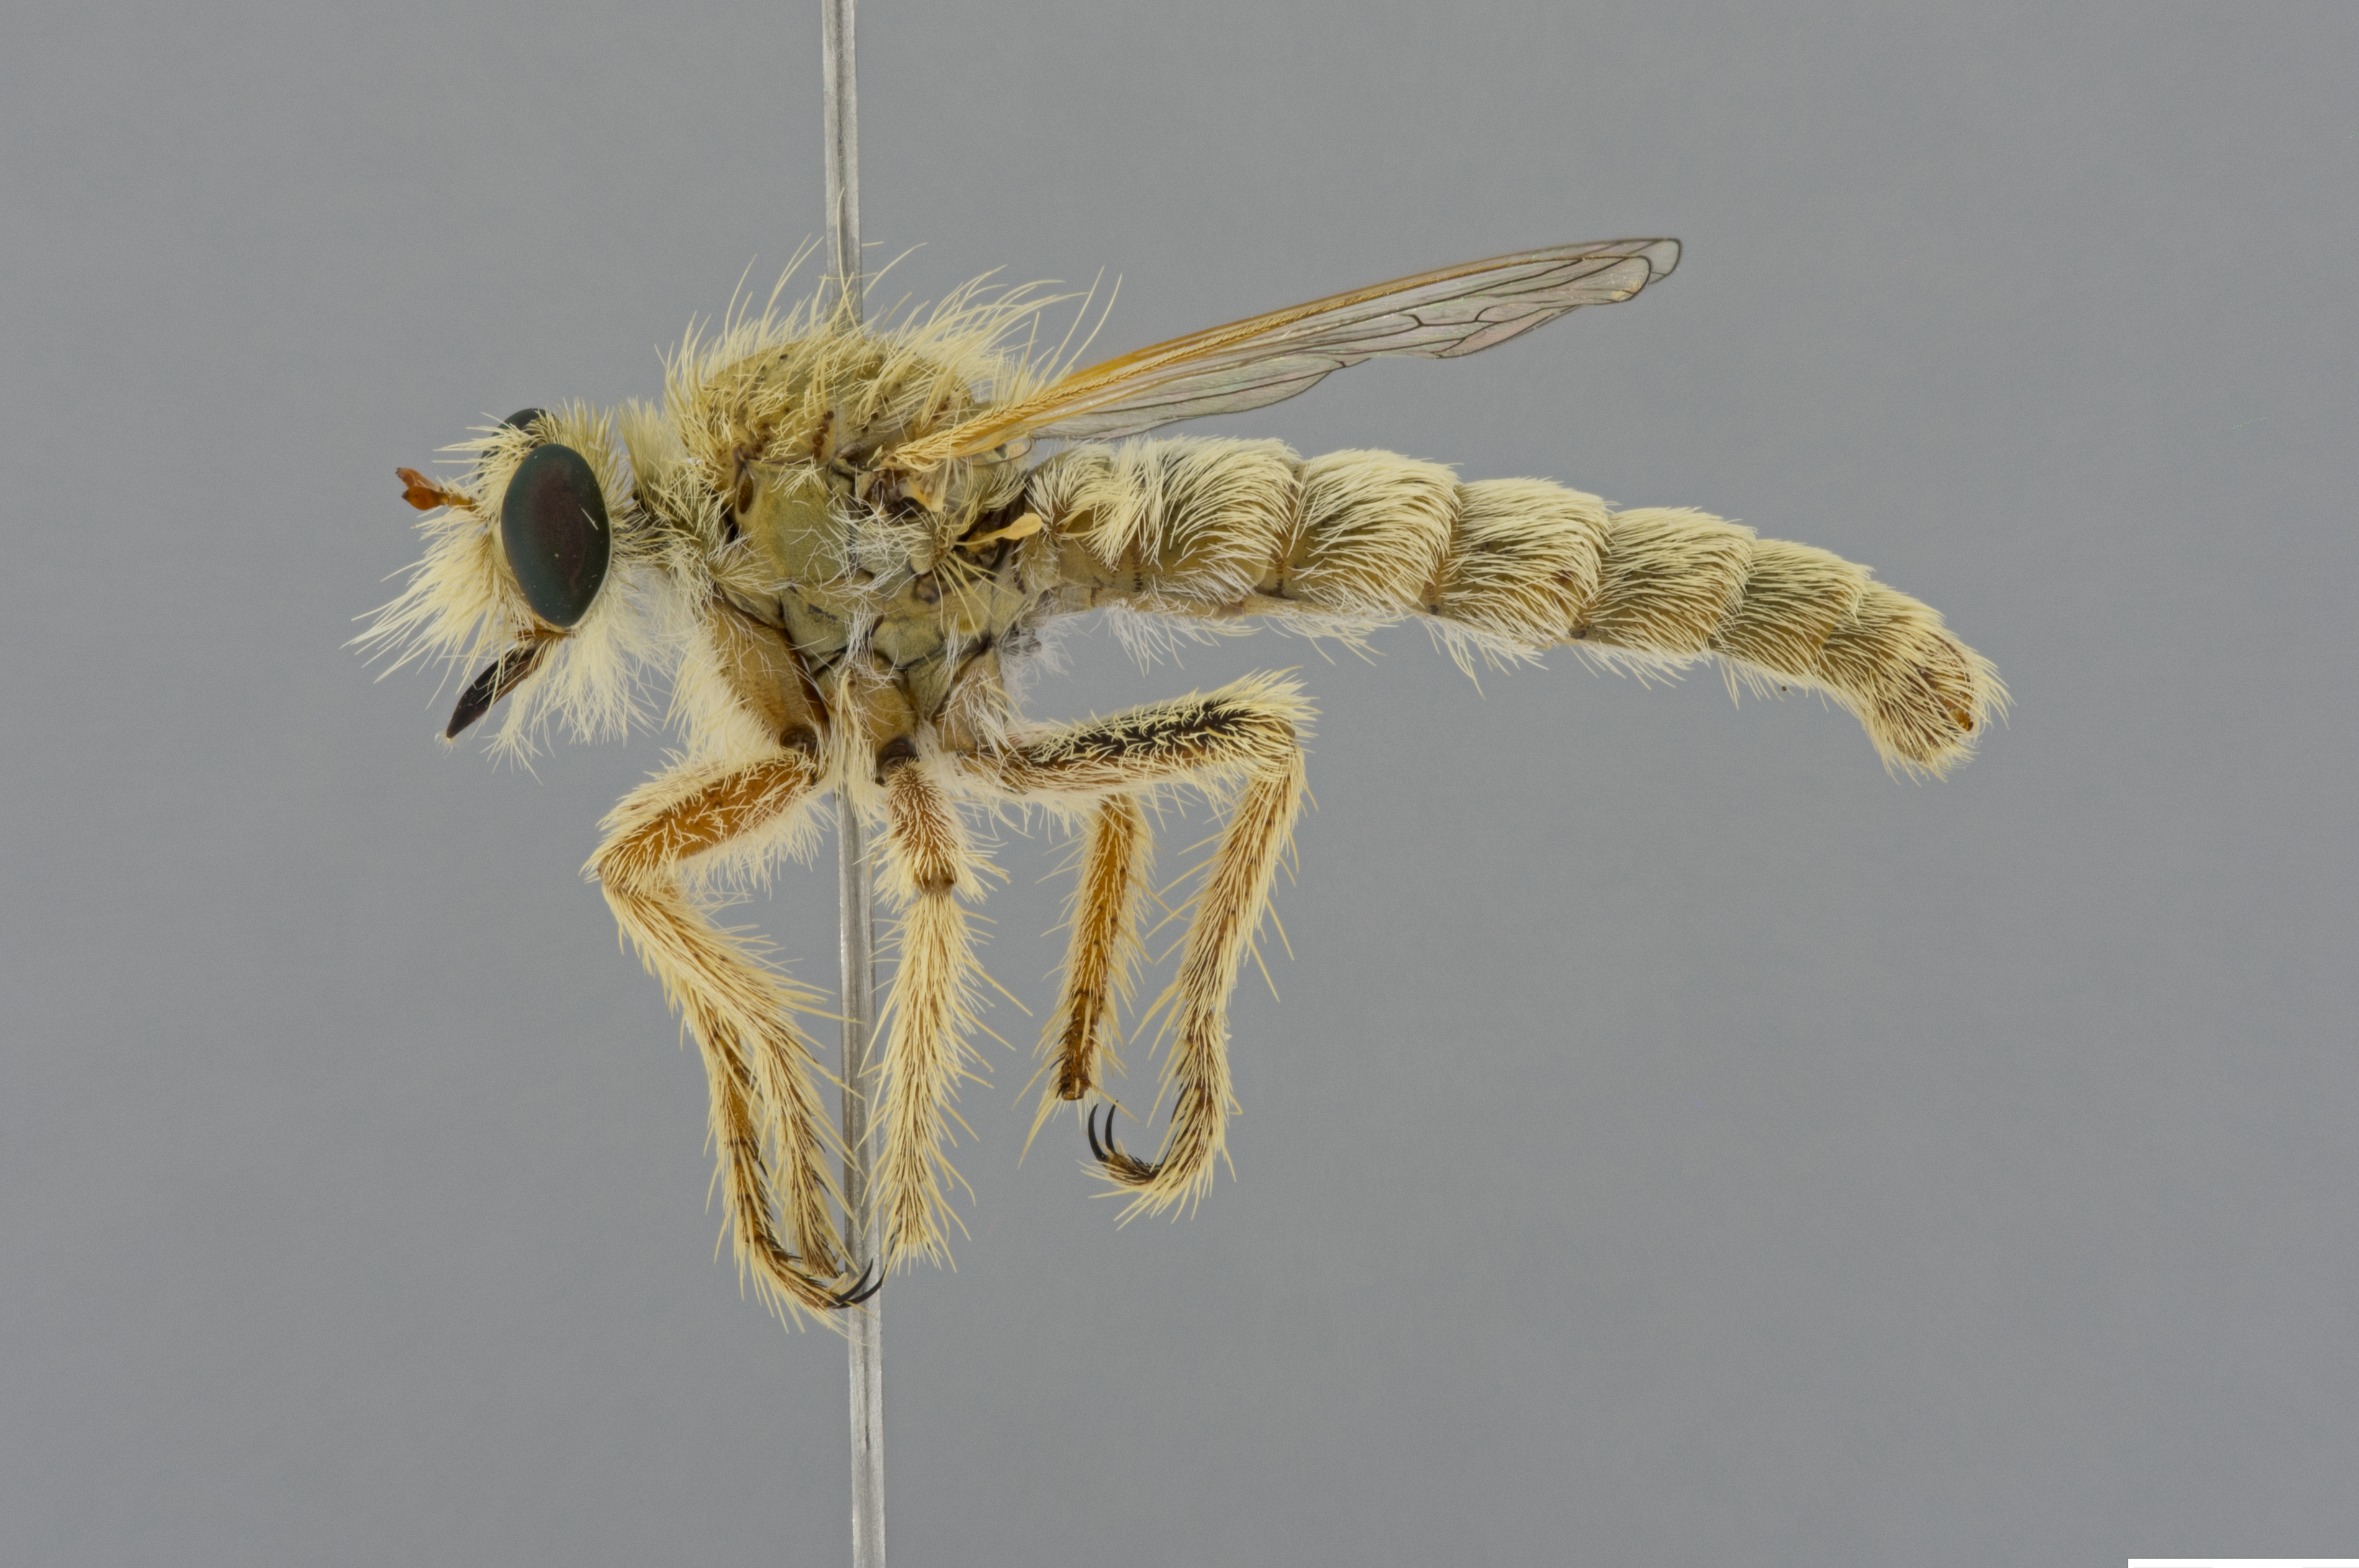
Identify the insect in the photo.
Daspletis setithoracicus
